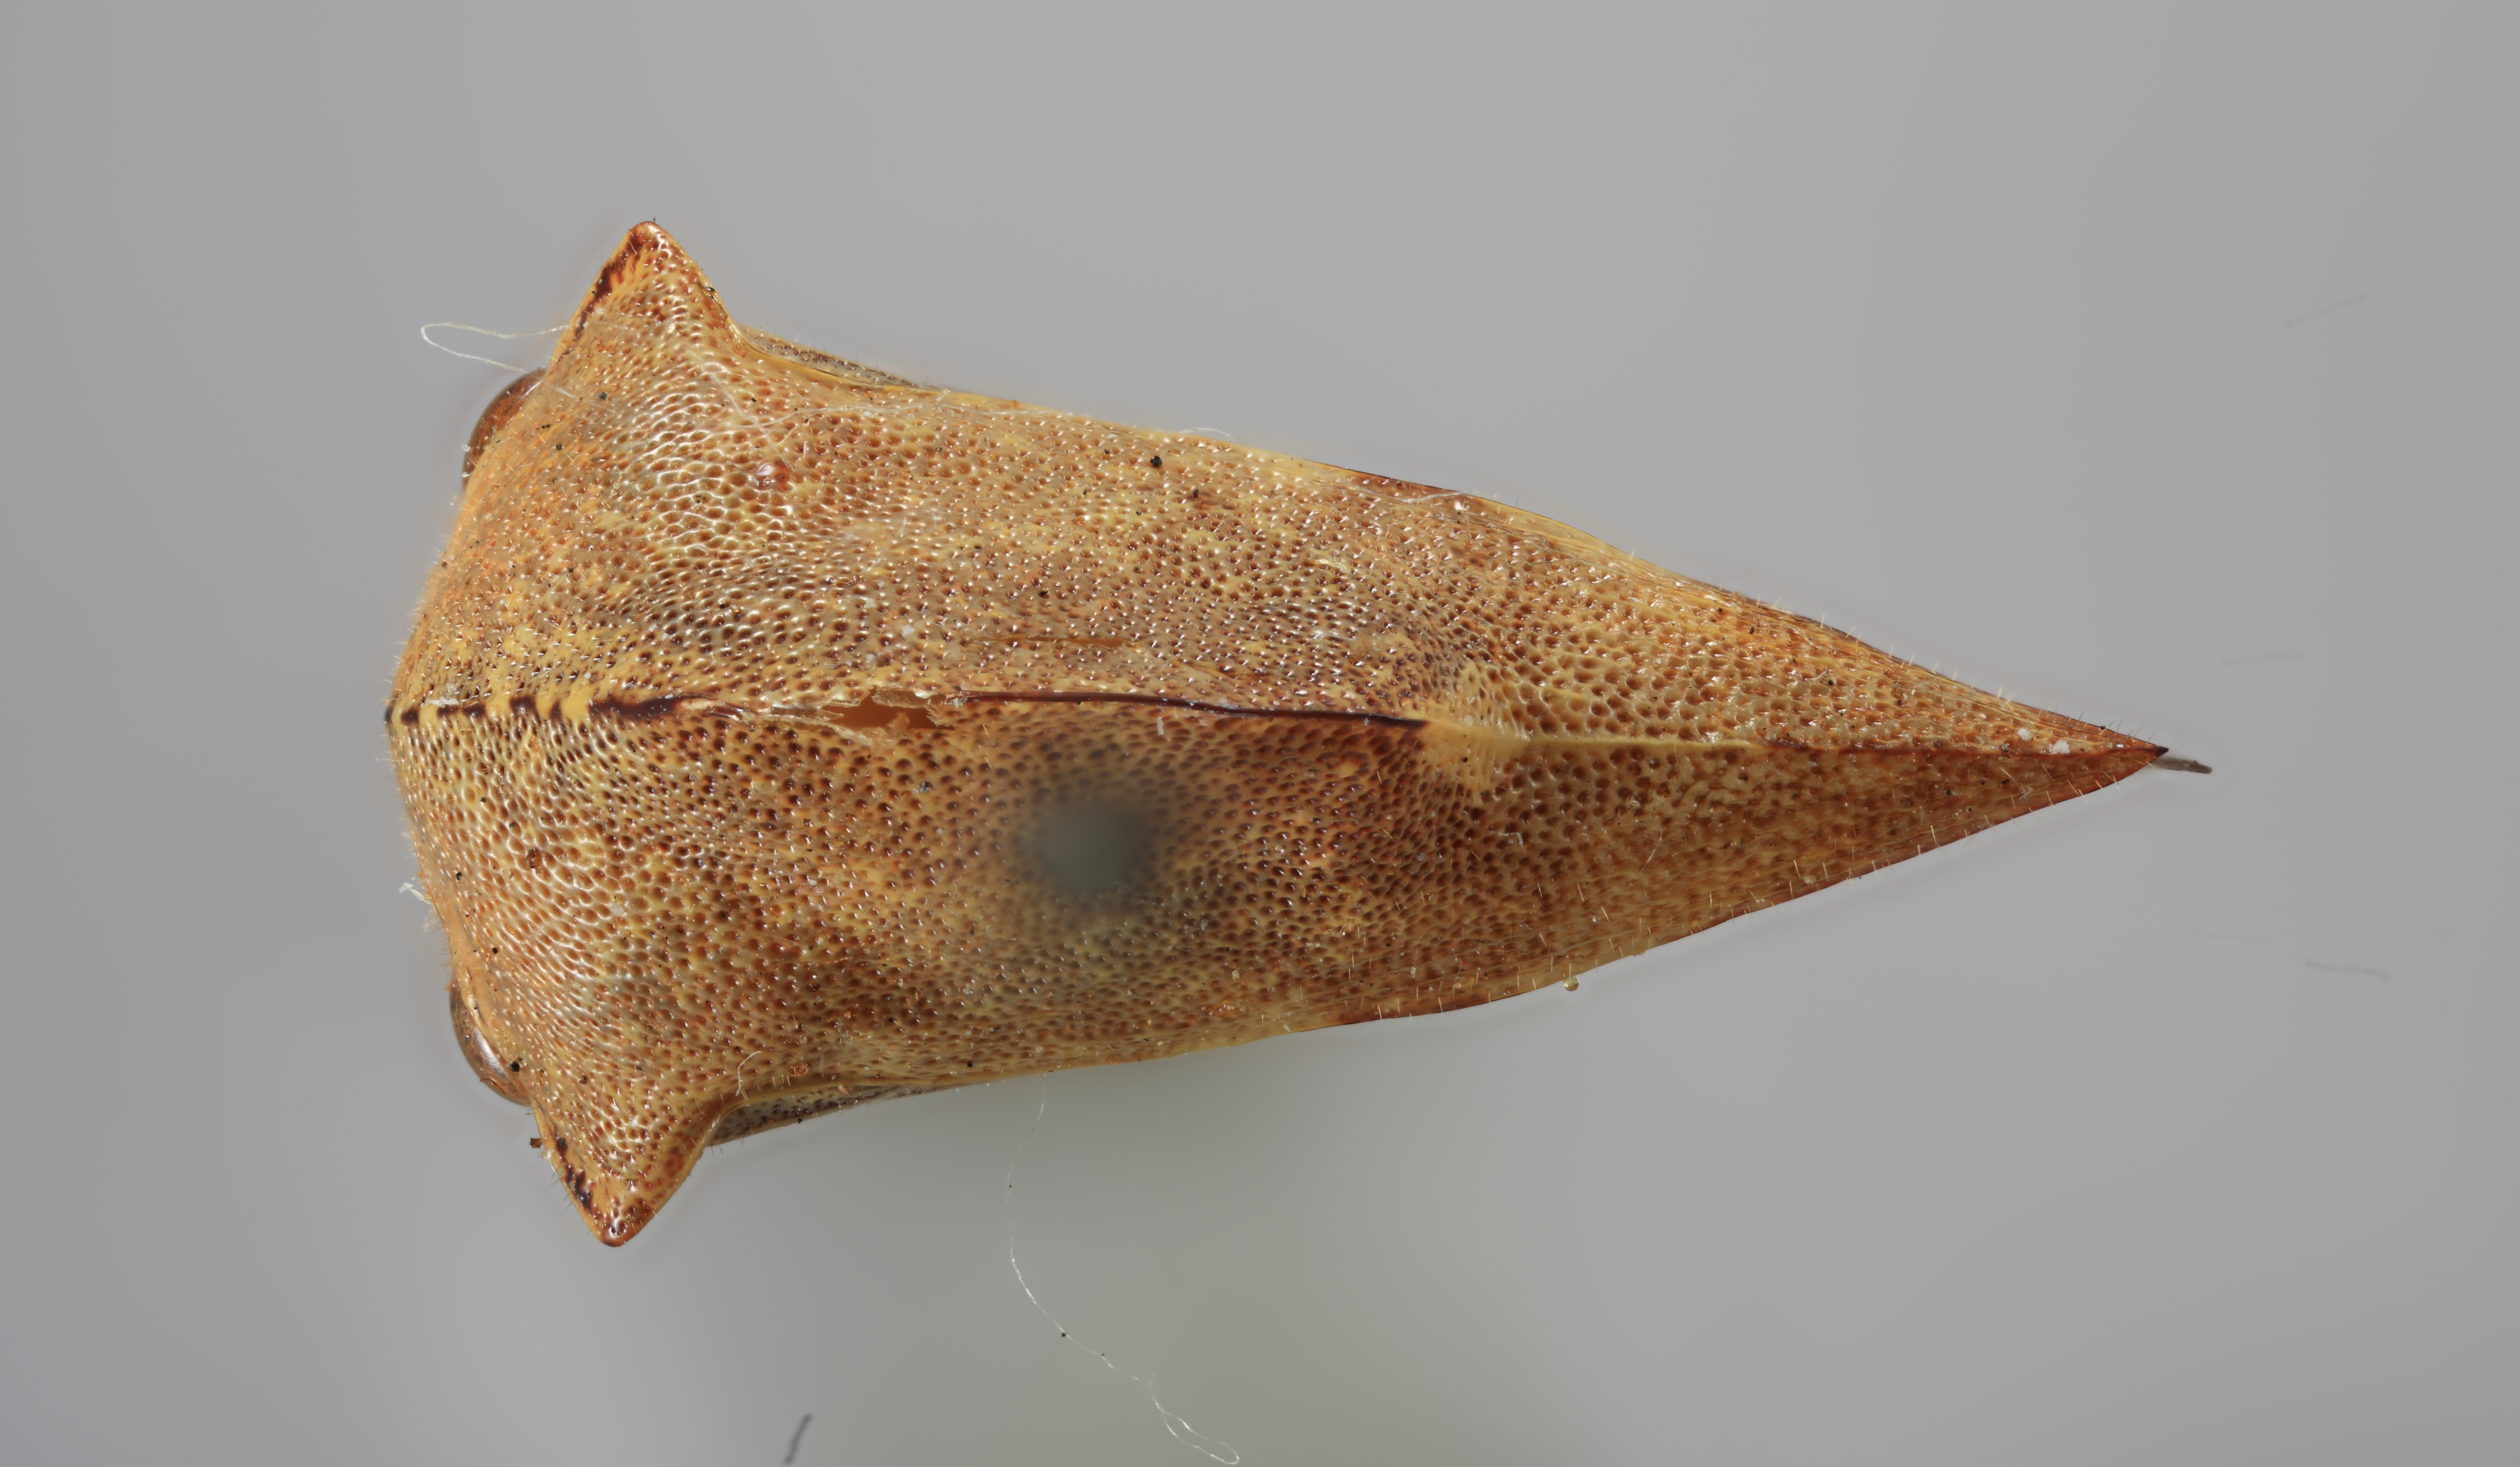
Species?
Telamona dorana
